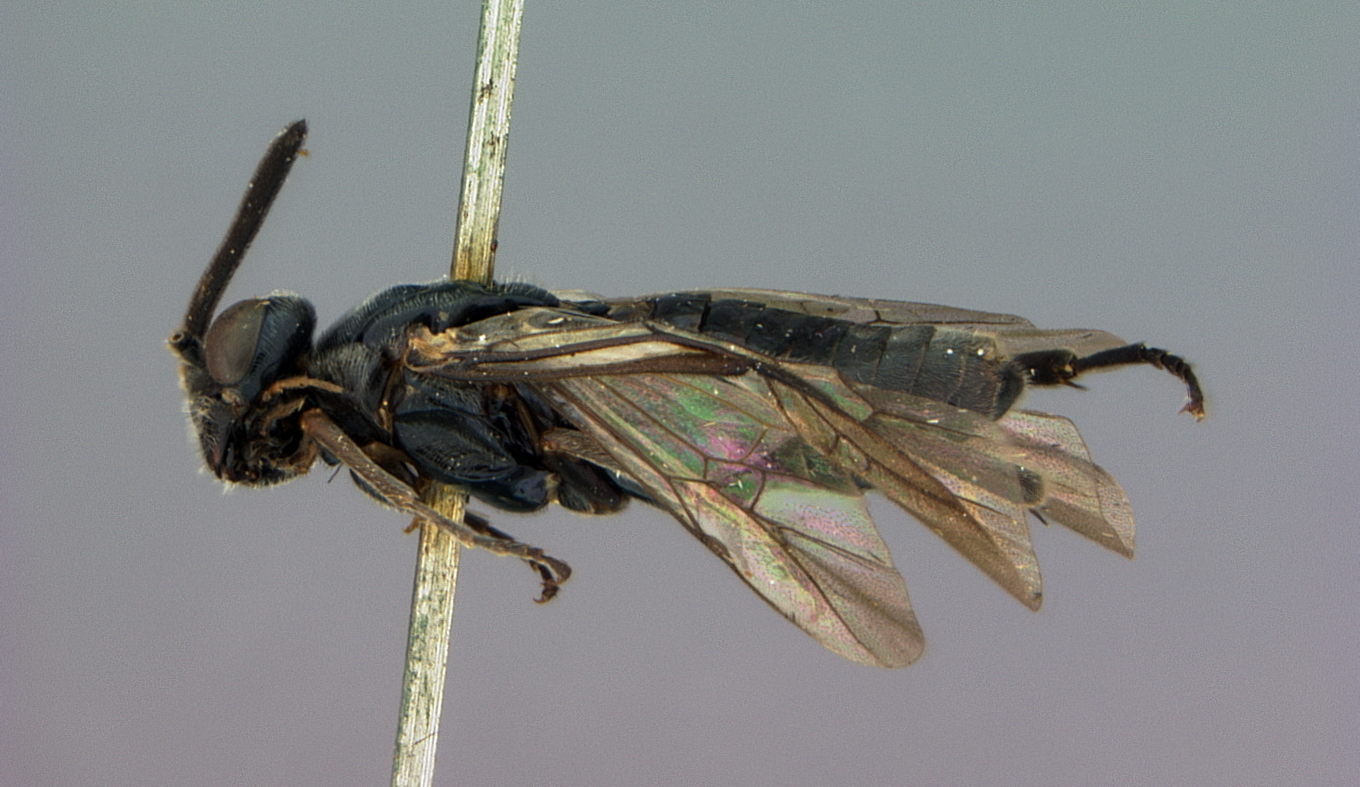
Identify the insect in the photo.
Hemidianeura evansi
